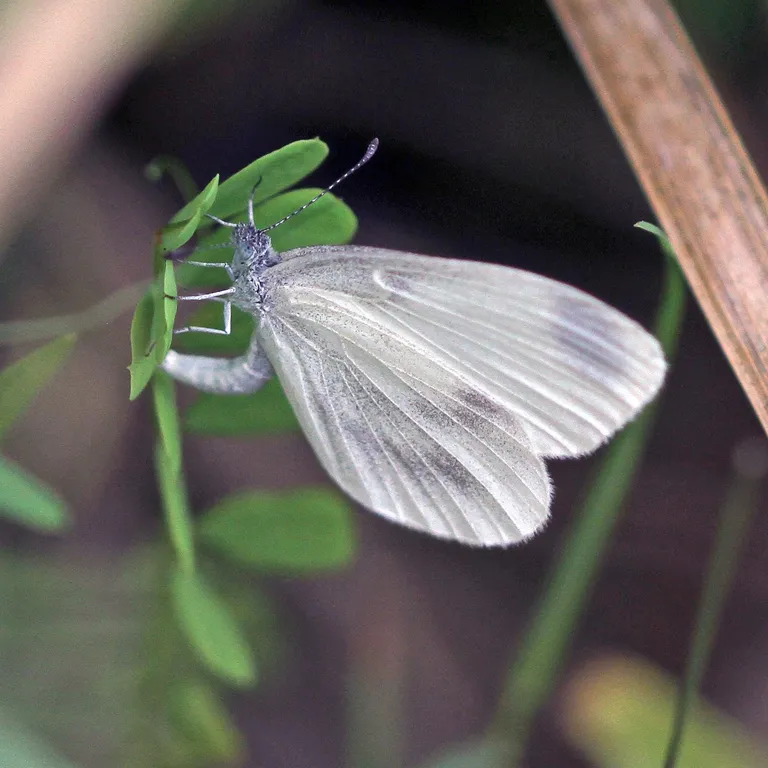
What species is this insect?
Leptidea sinapis/juvernica
